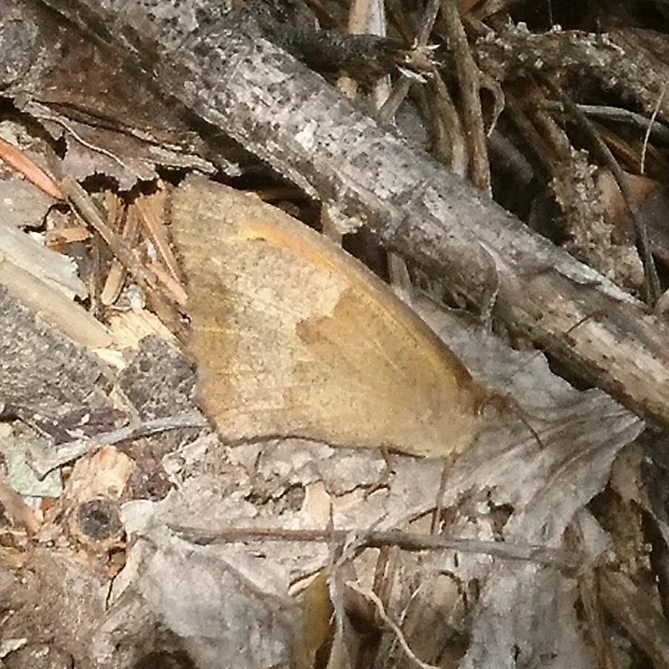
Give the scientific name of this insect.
Maniola jurtina
